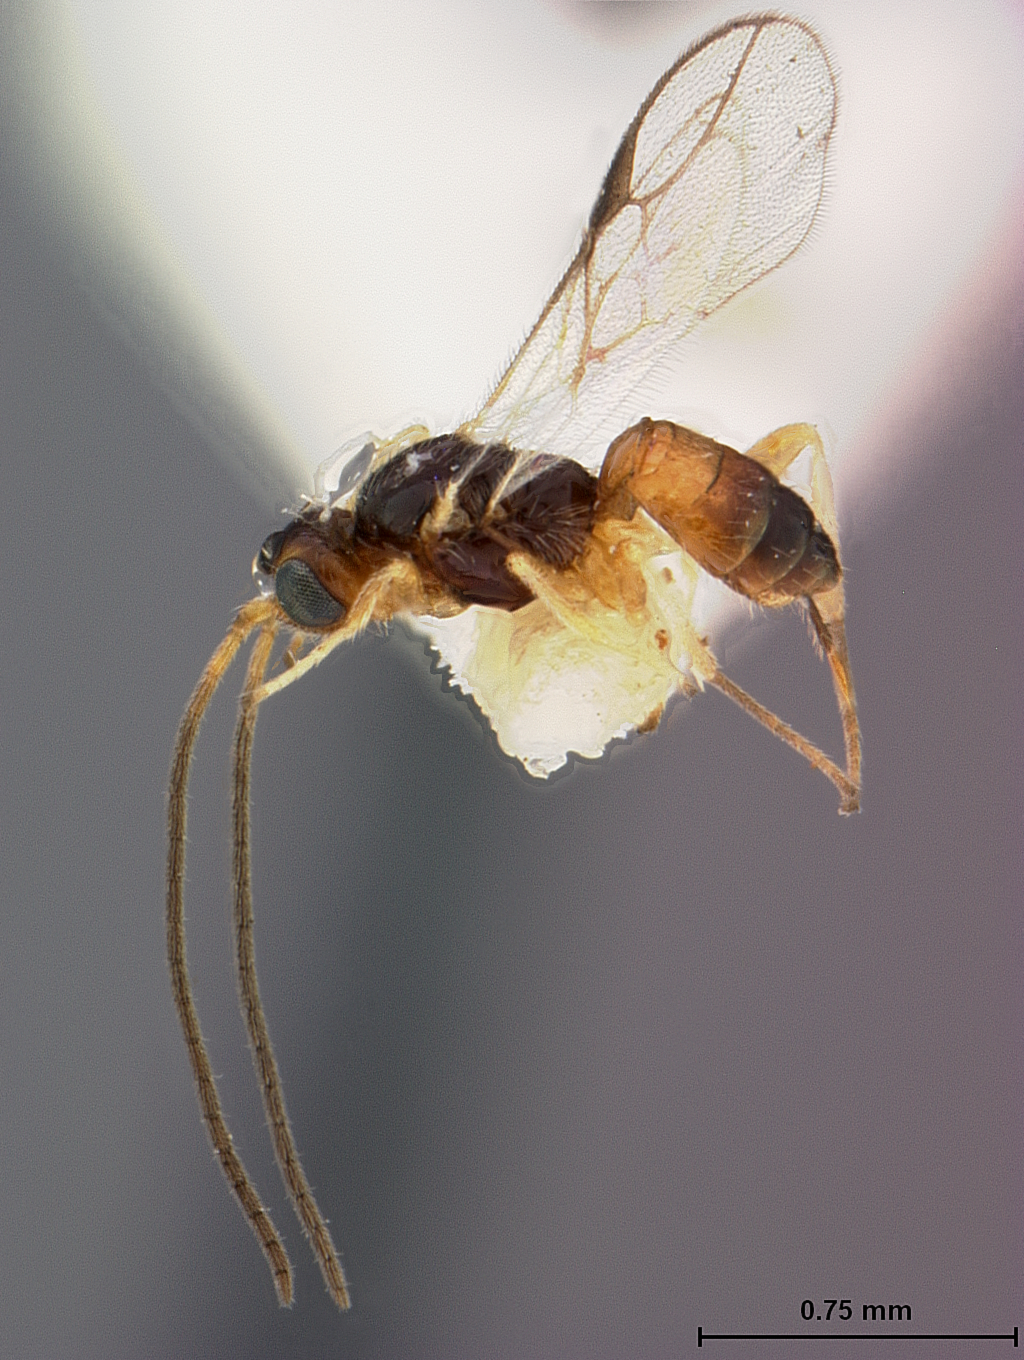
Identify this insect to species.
Pseudognaptodon omissus
